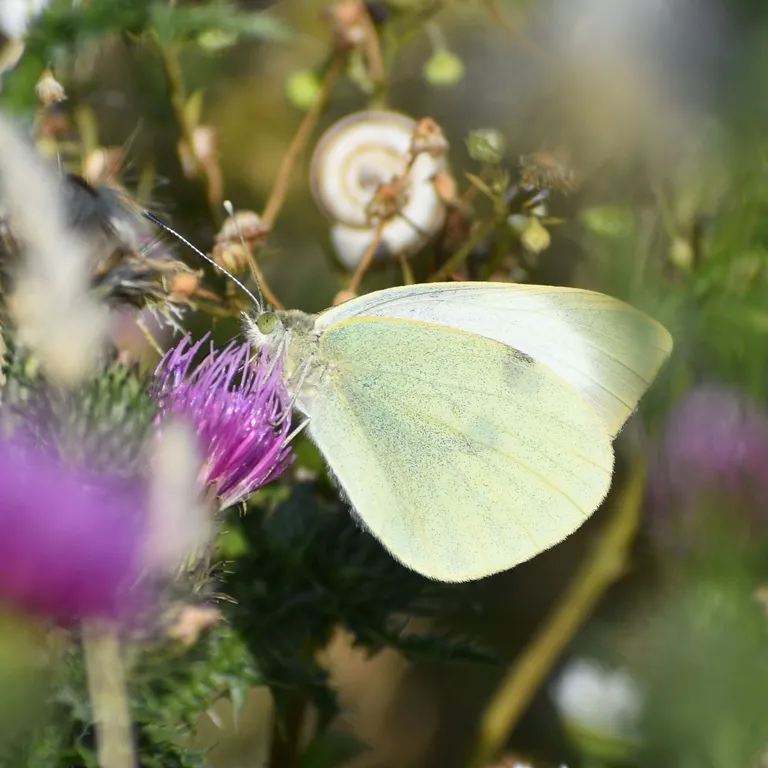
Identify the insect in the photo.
Pieris brassicae
